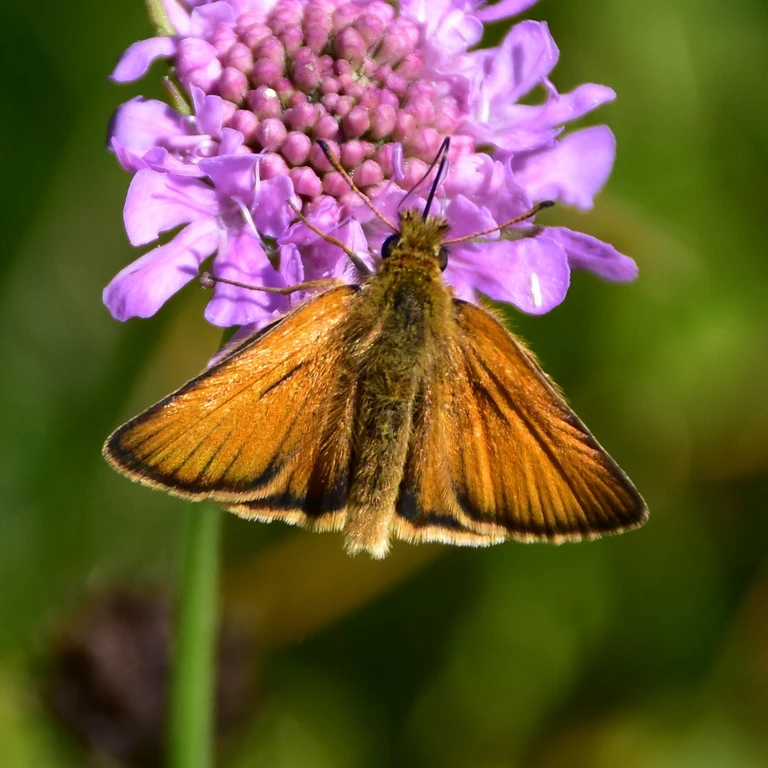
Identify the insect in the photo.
Thymelicus lineola
